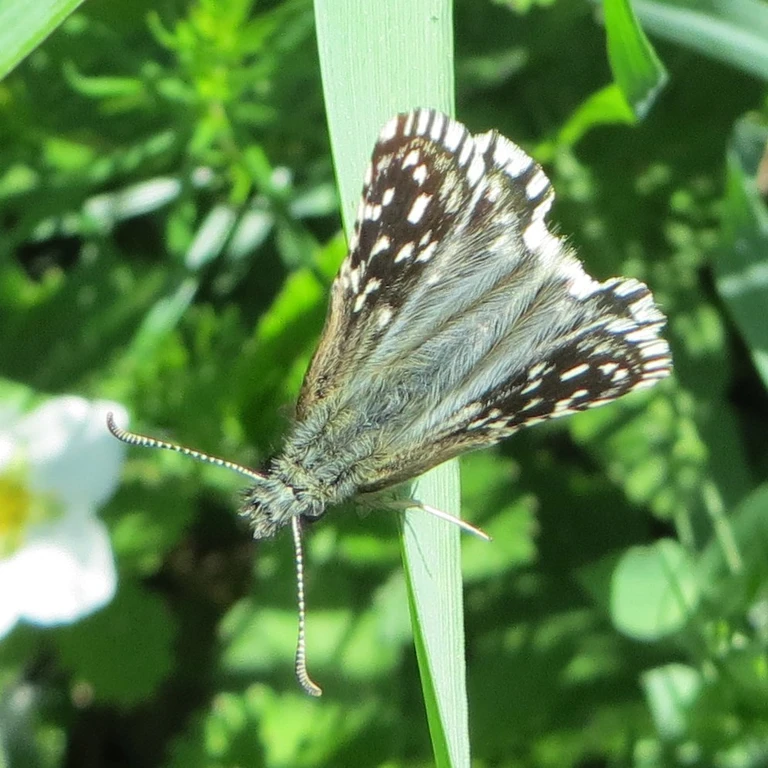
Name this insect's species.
Pyrgus malvae
